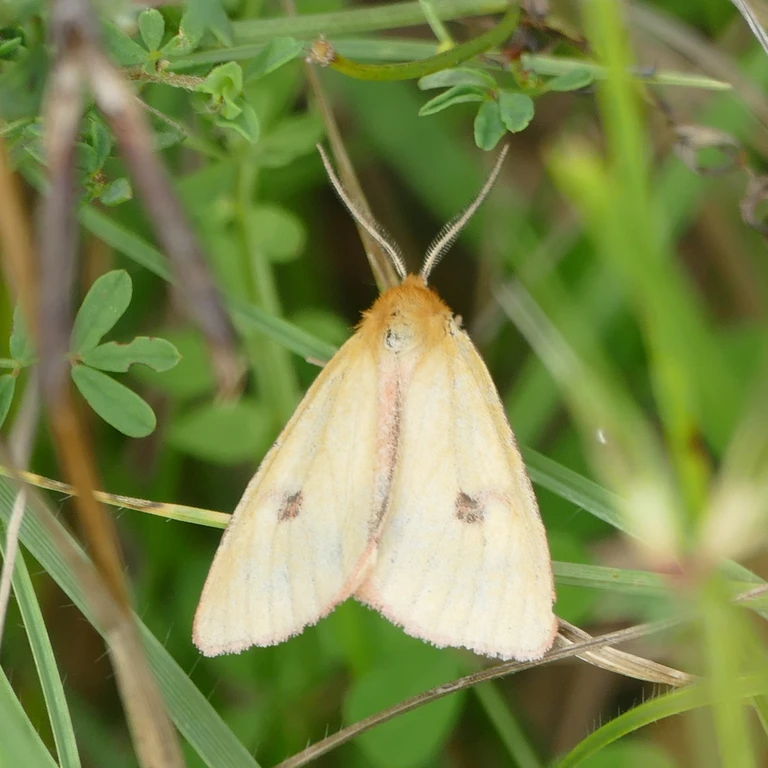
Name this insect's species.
Diacrisia sannio
